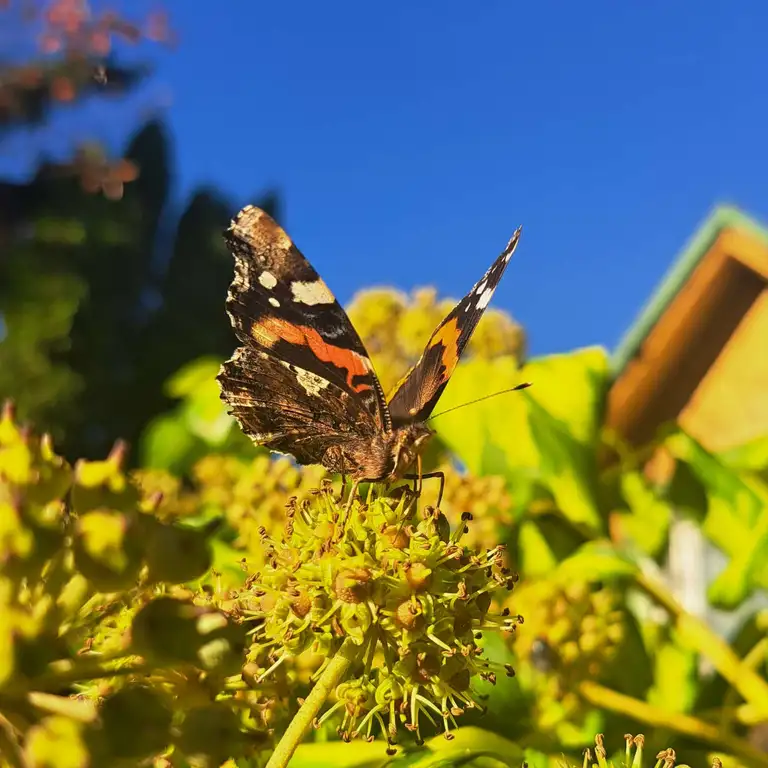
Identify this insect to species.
Vanessa atalanta
